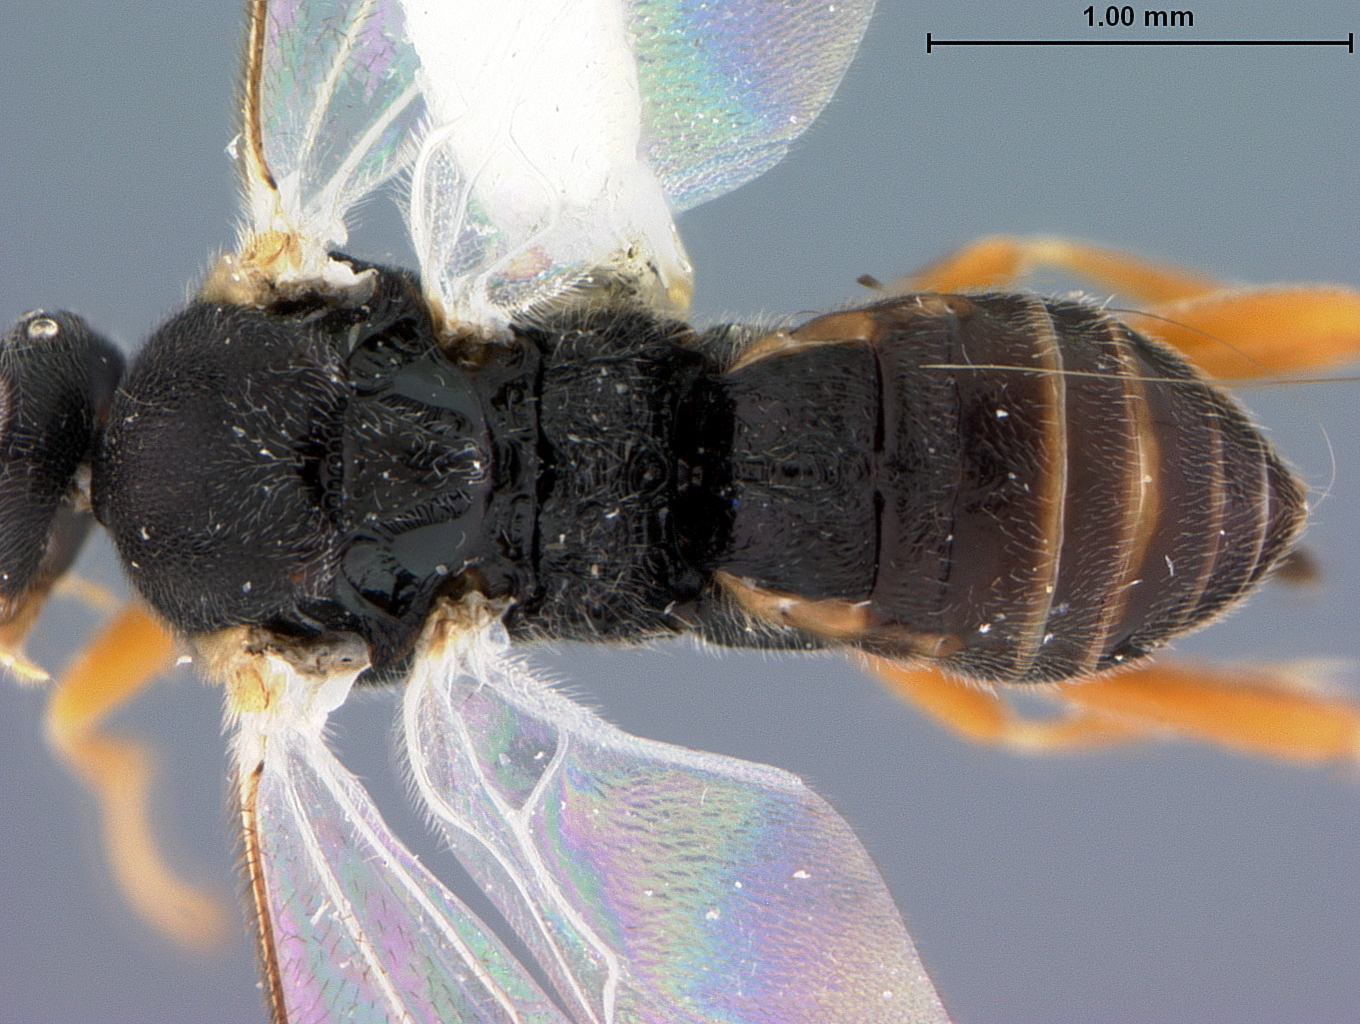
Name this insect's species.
Alphomelon winniewertzae
